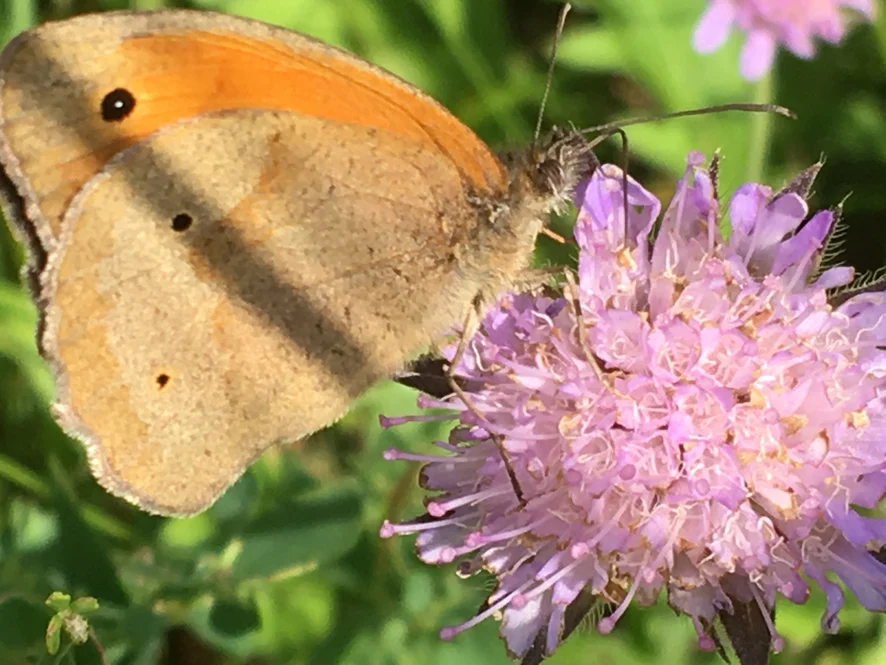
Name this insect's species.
Maniola jurtina
